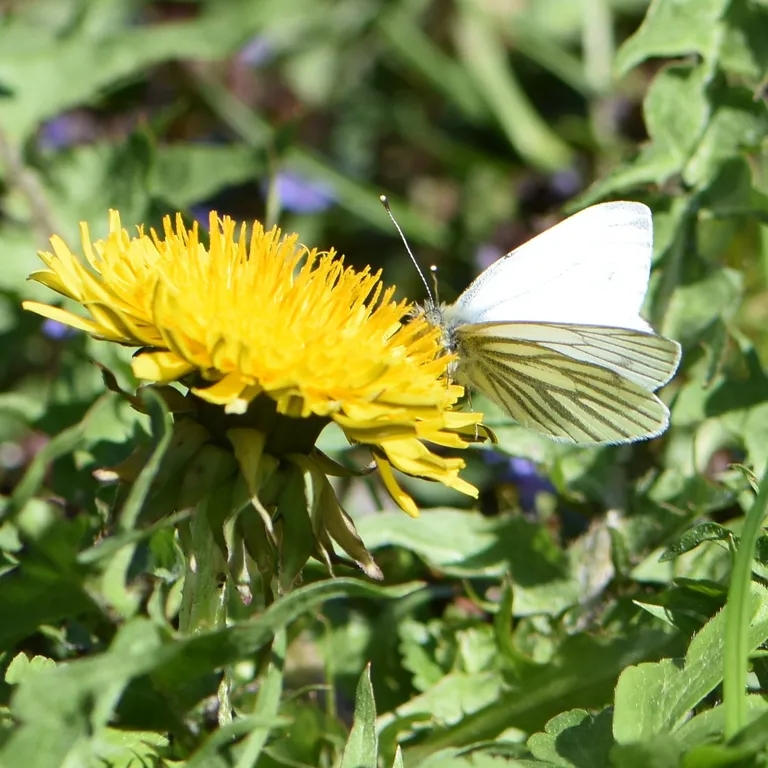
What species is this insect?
Pieris napi
